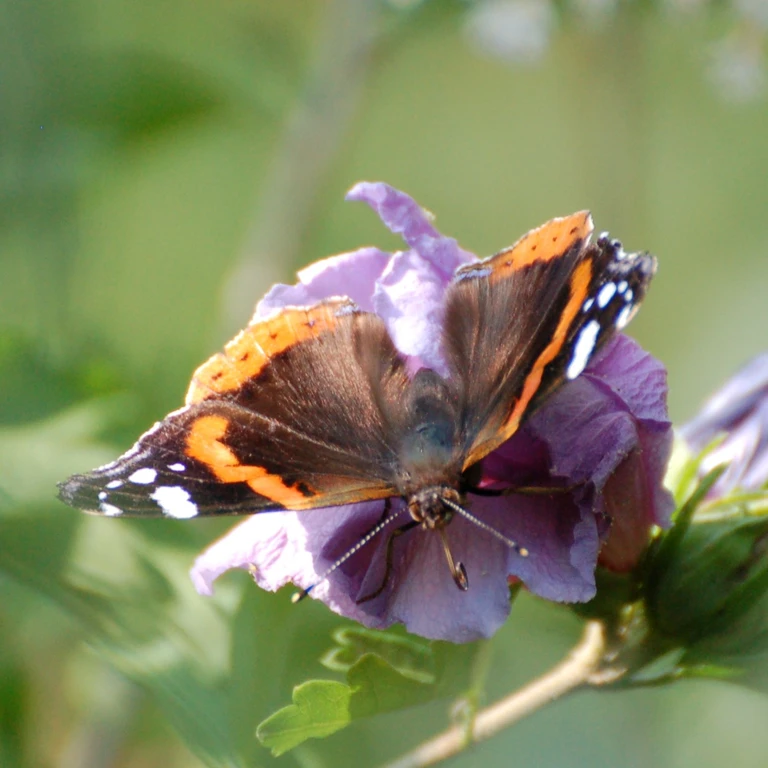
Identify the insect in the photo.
Vanessa atalanta
